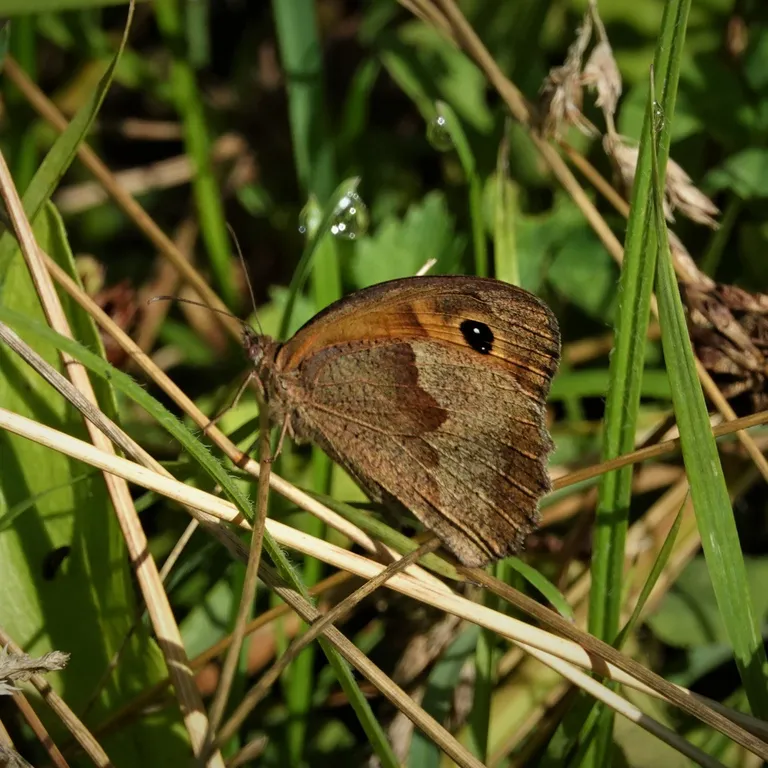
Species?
Maniola jurtina
